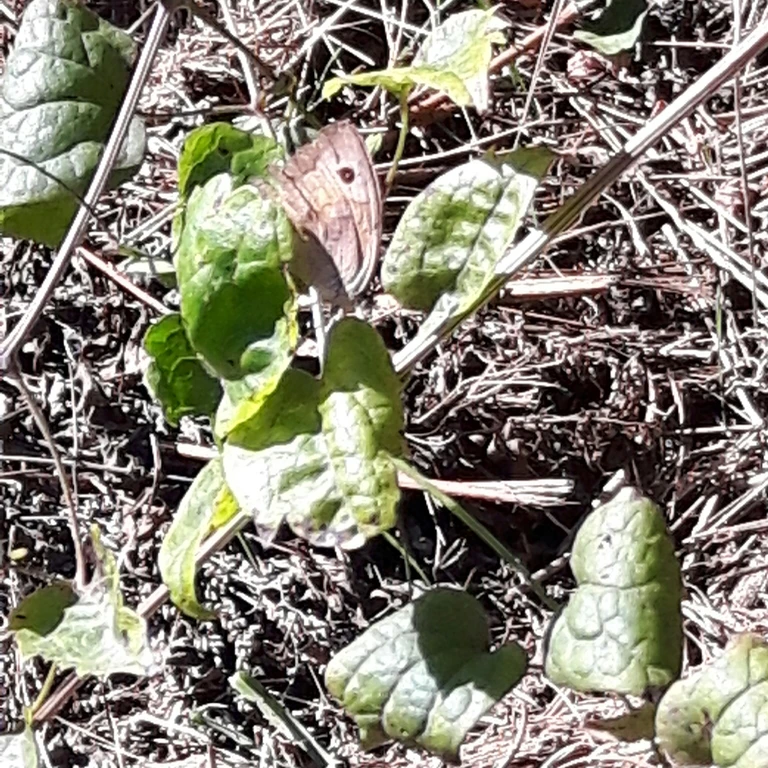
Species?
Maniola jurtina
